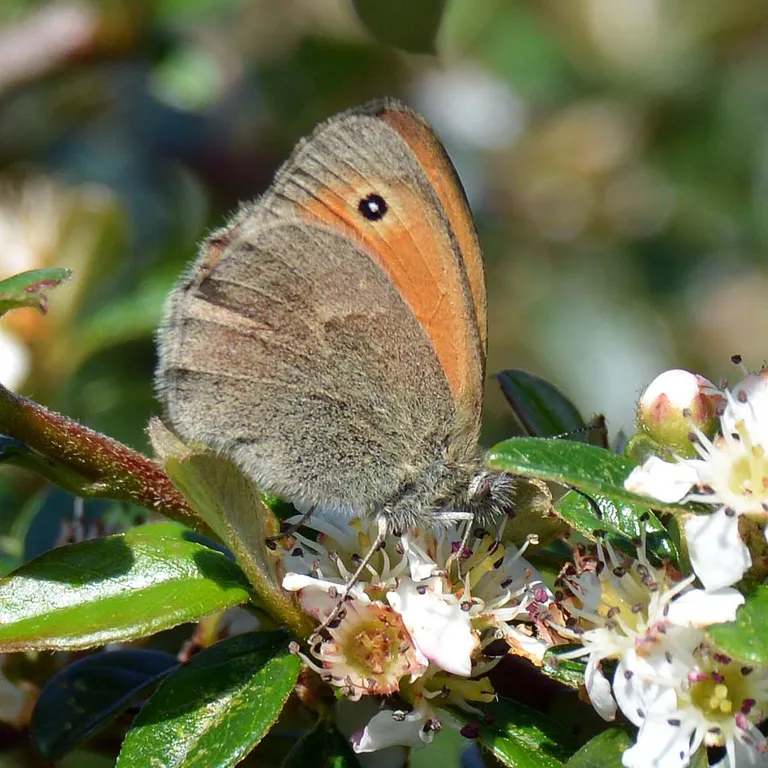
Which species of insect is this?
Coenonympha pamphilus
